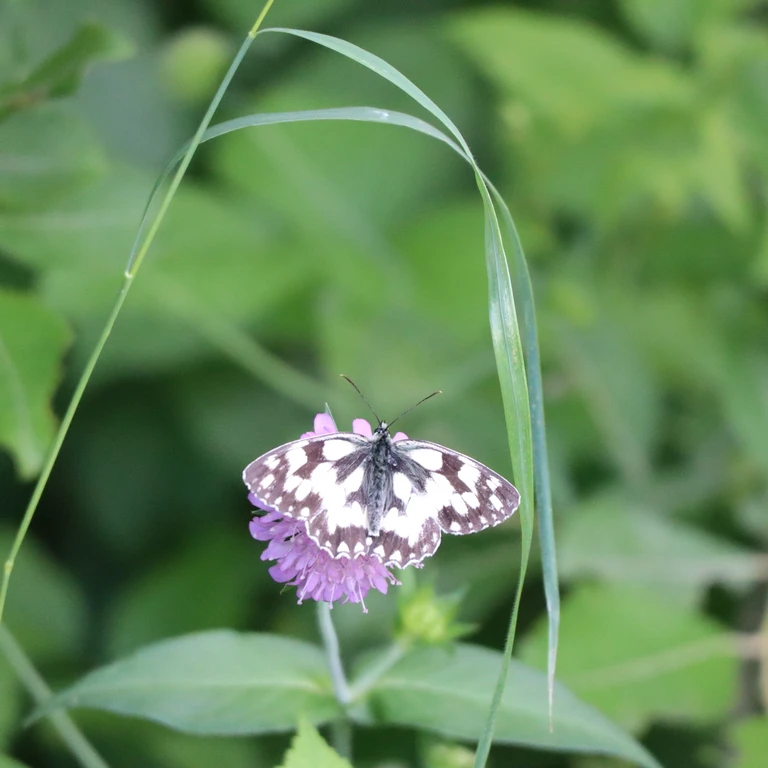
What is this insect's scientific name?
Melanargia galathea
